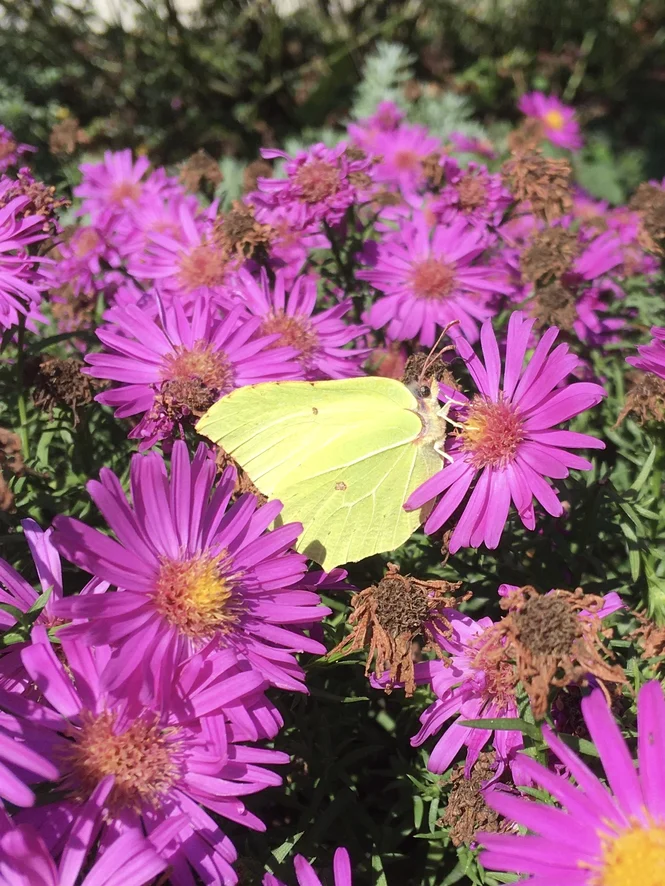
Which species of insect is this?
Gonepteryx rhamni
